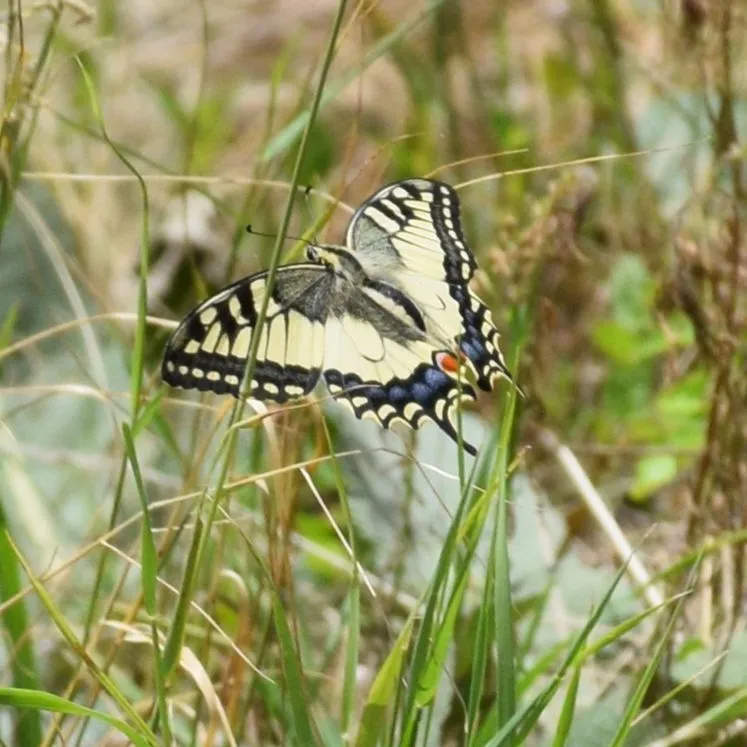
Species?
Papilio machaon
